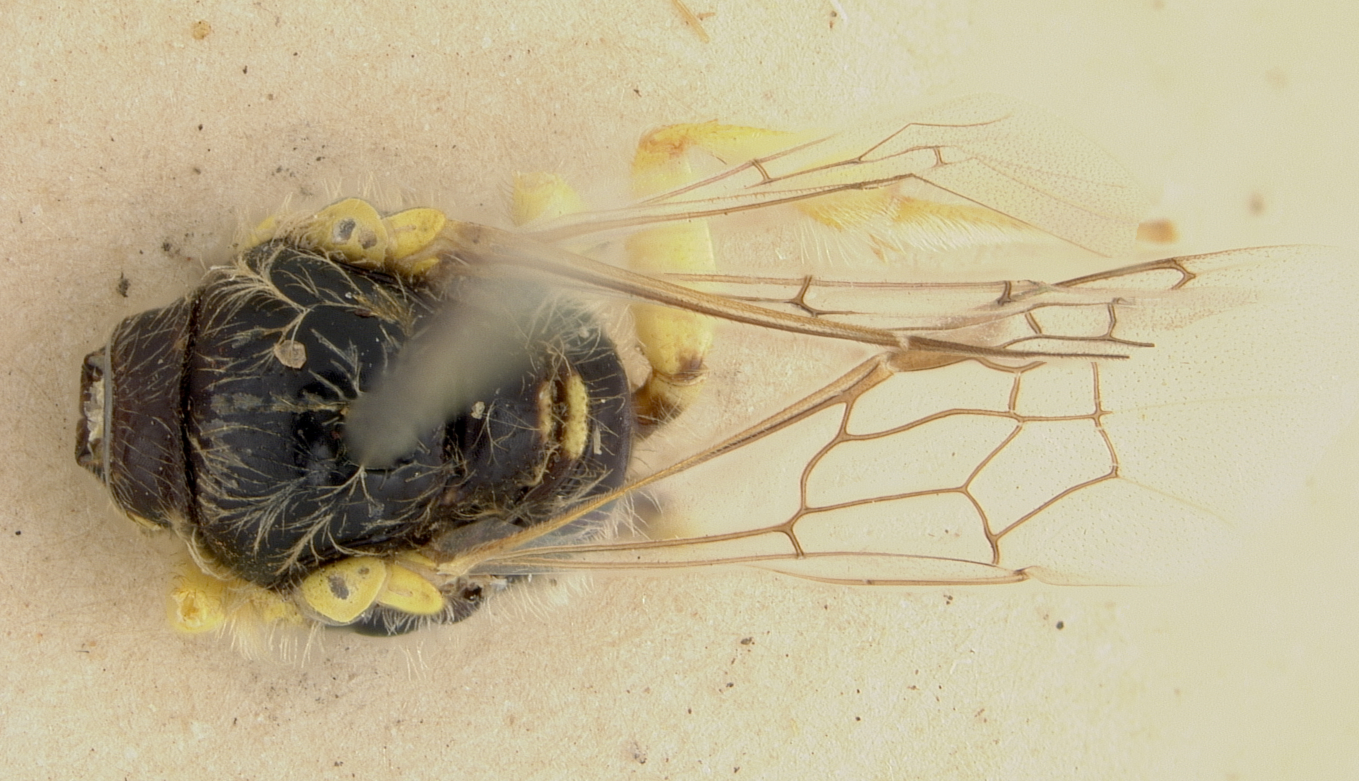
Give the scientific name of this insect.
Euryglossa sinapina
